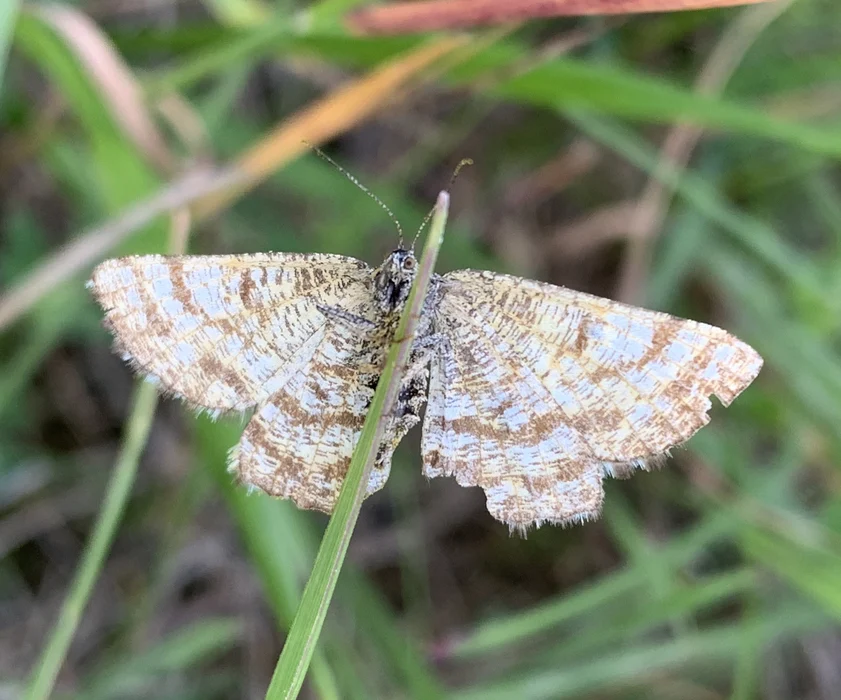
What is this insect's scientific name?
Ematurga atomaria
